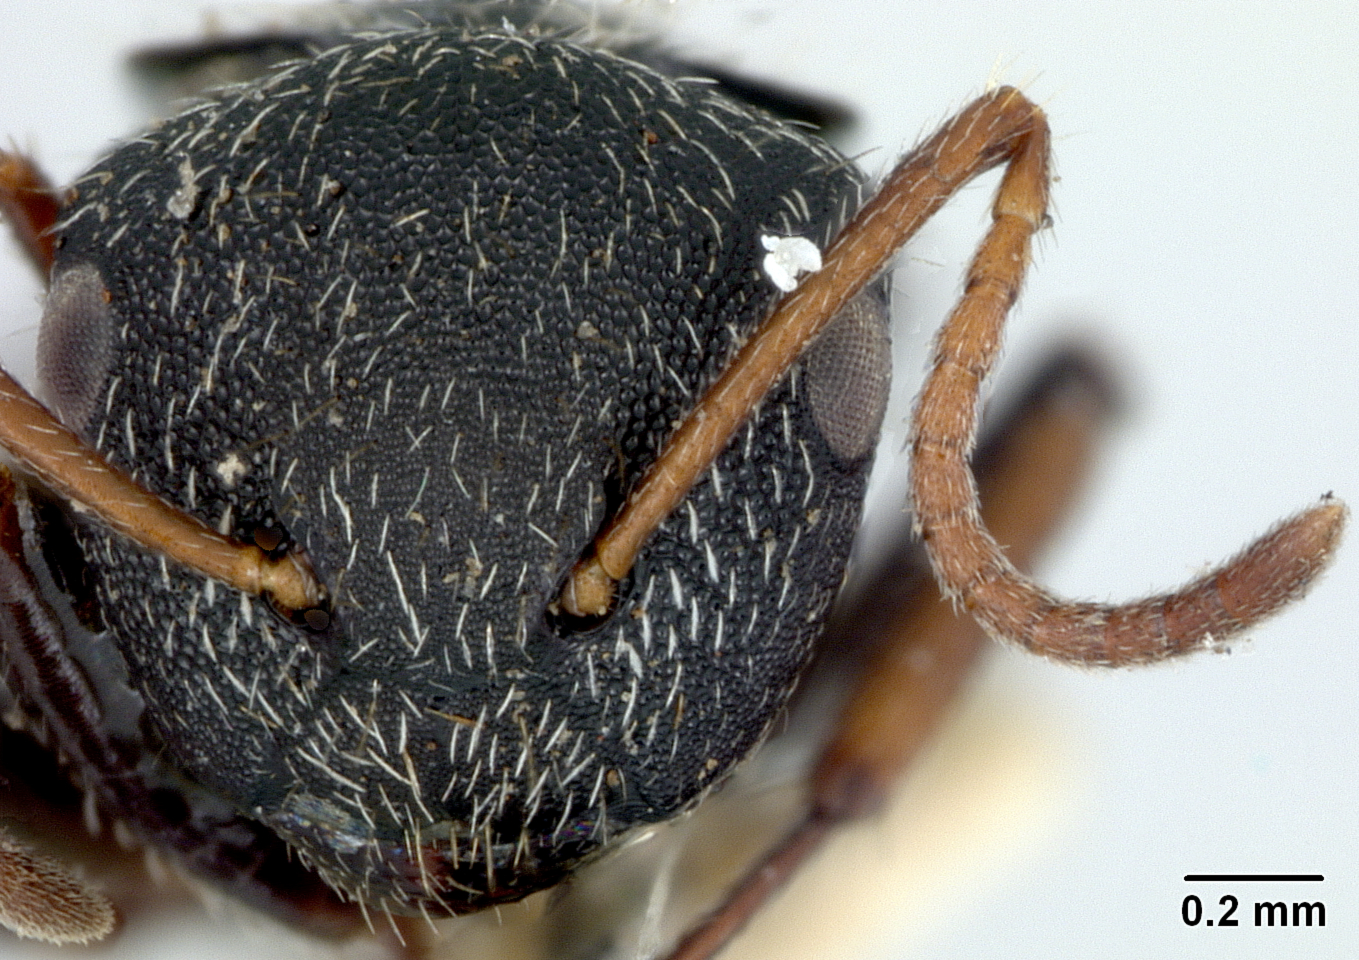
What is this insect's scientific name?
Camponotus toussainti
